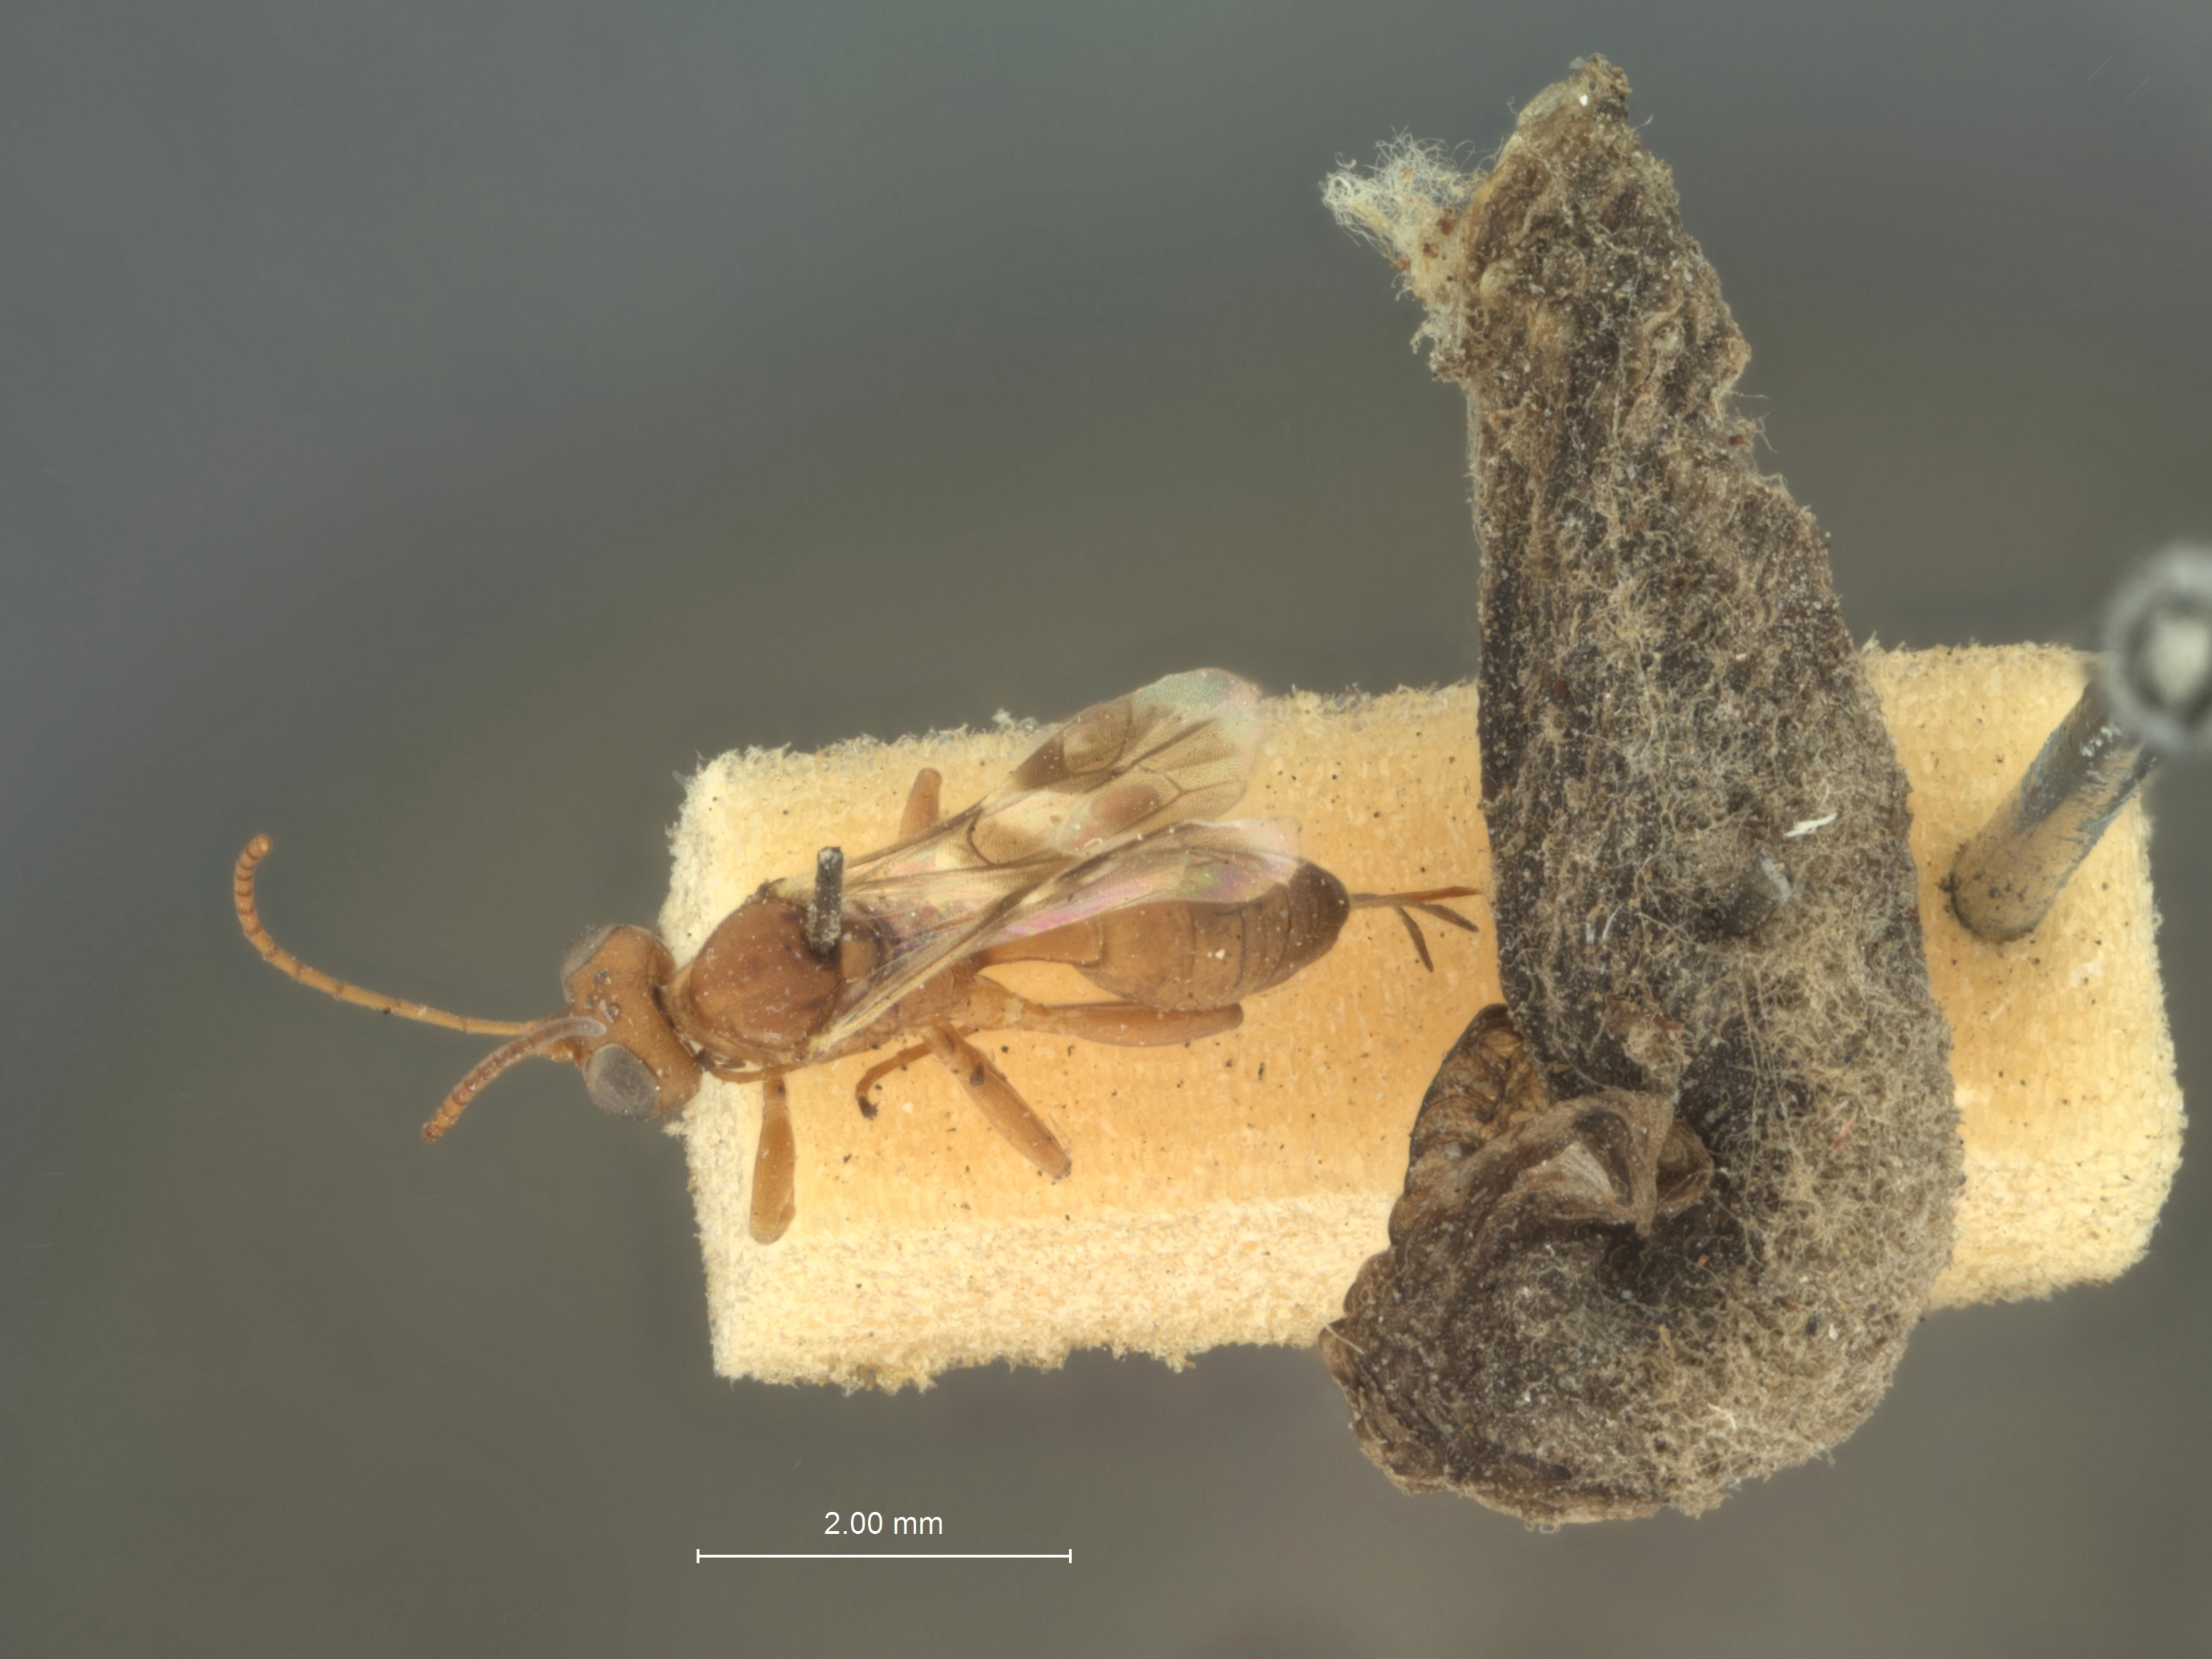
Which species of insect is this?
Hemiteles coleophorae
